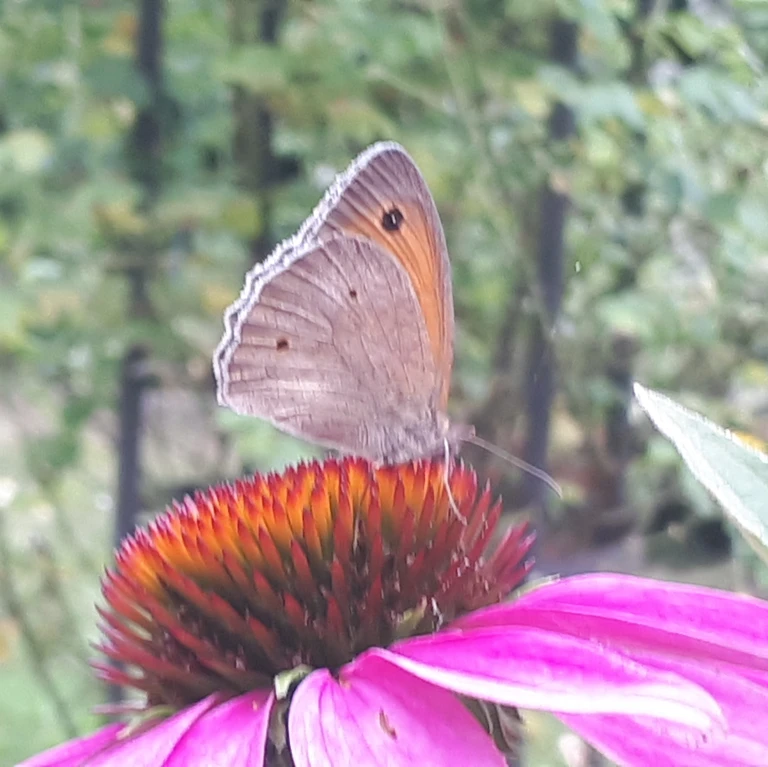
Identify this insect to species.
Maniola jurtina
